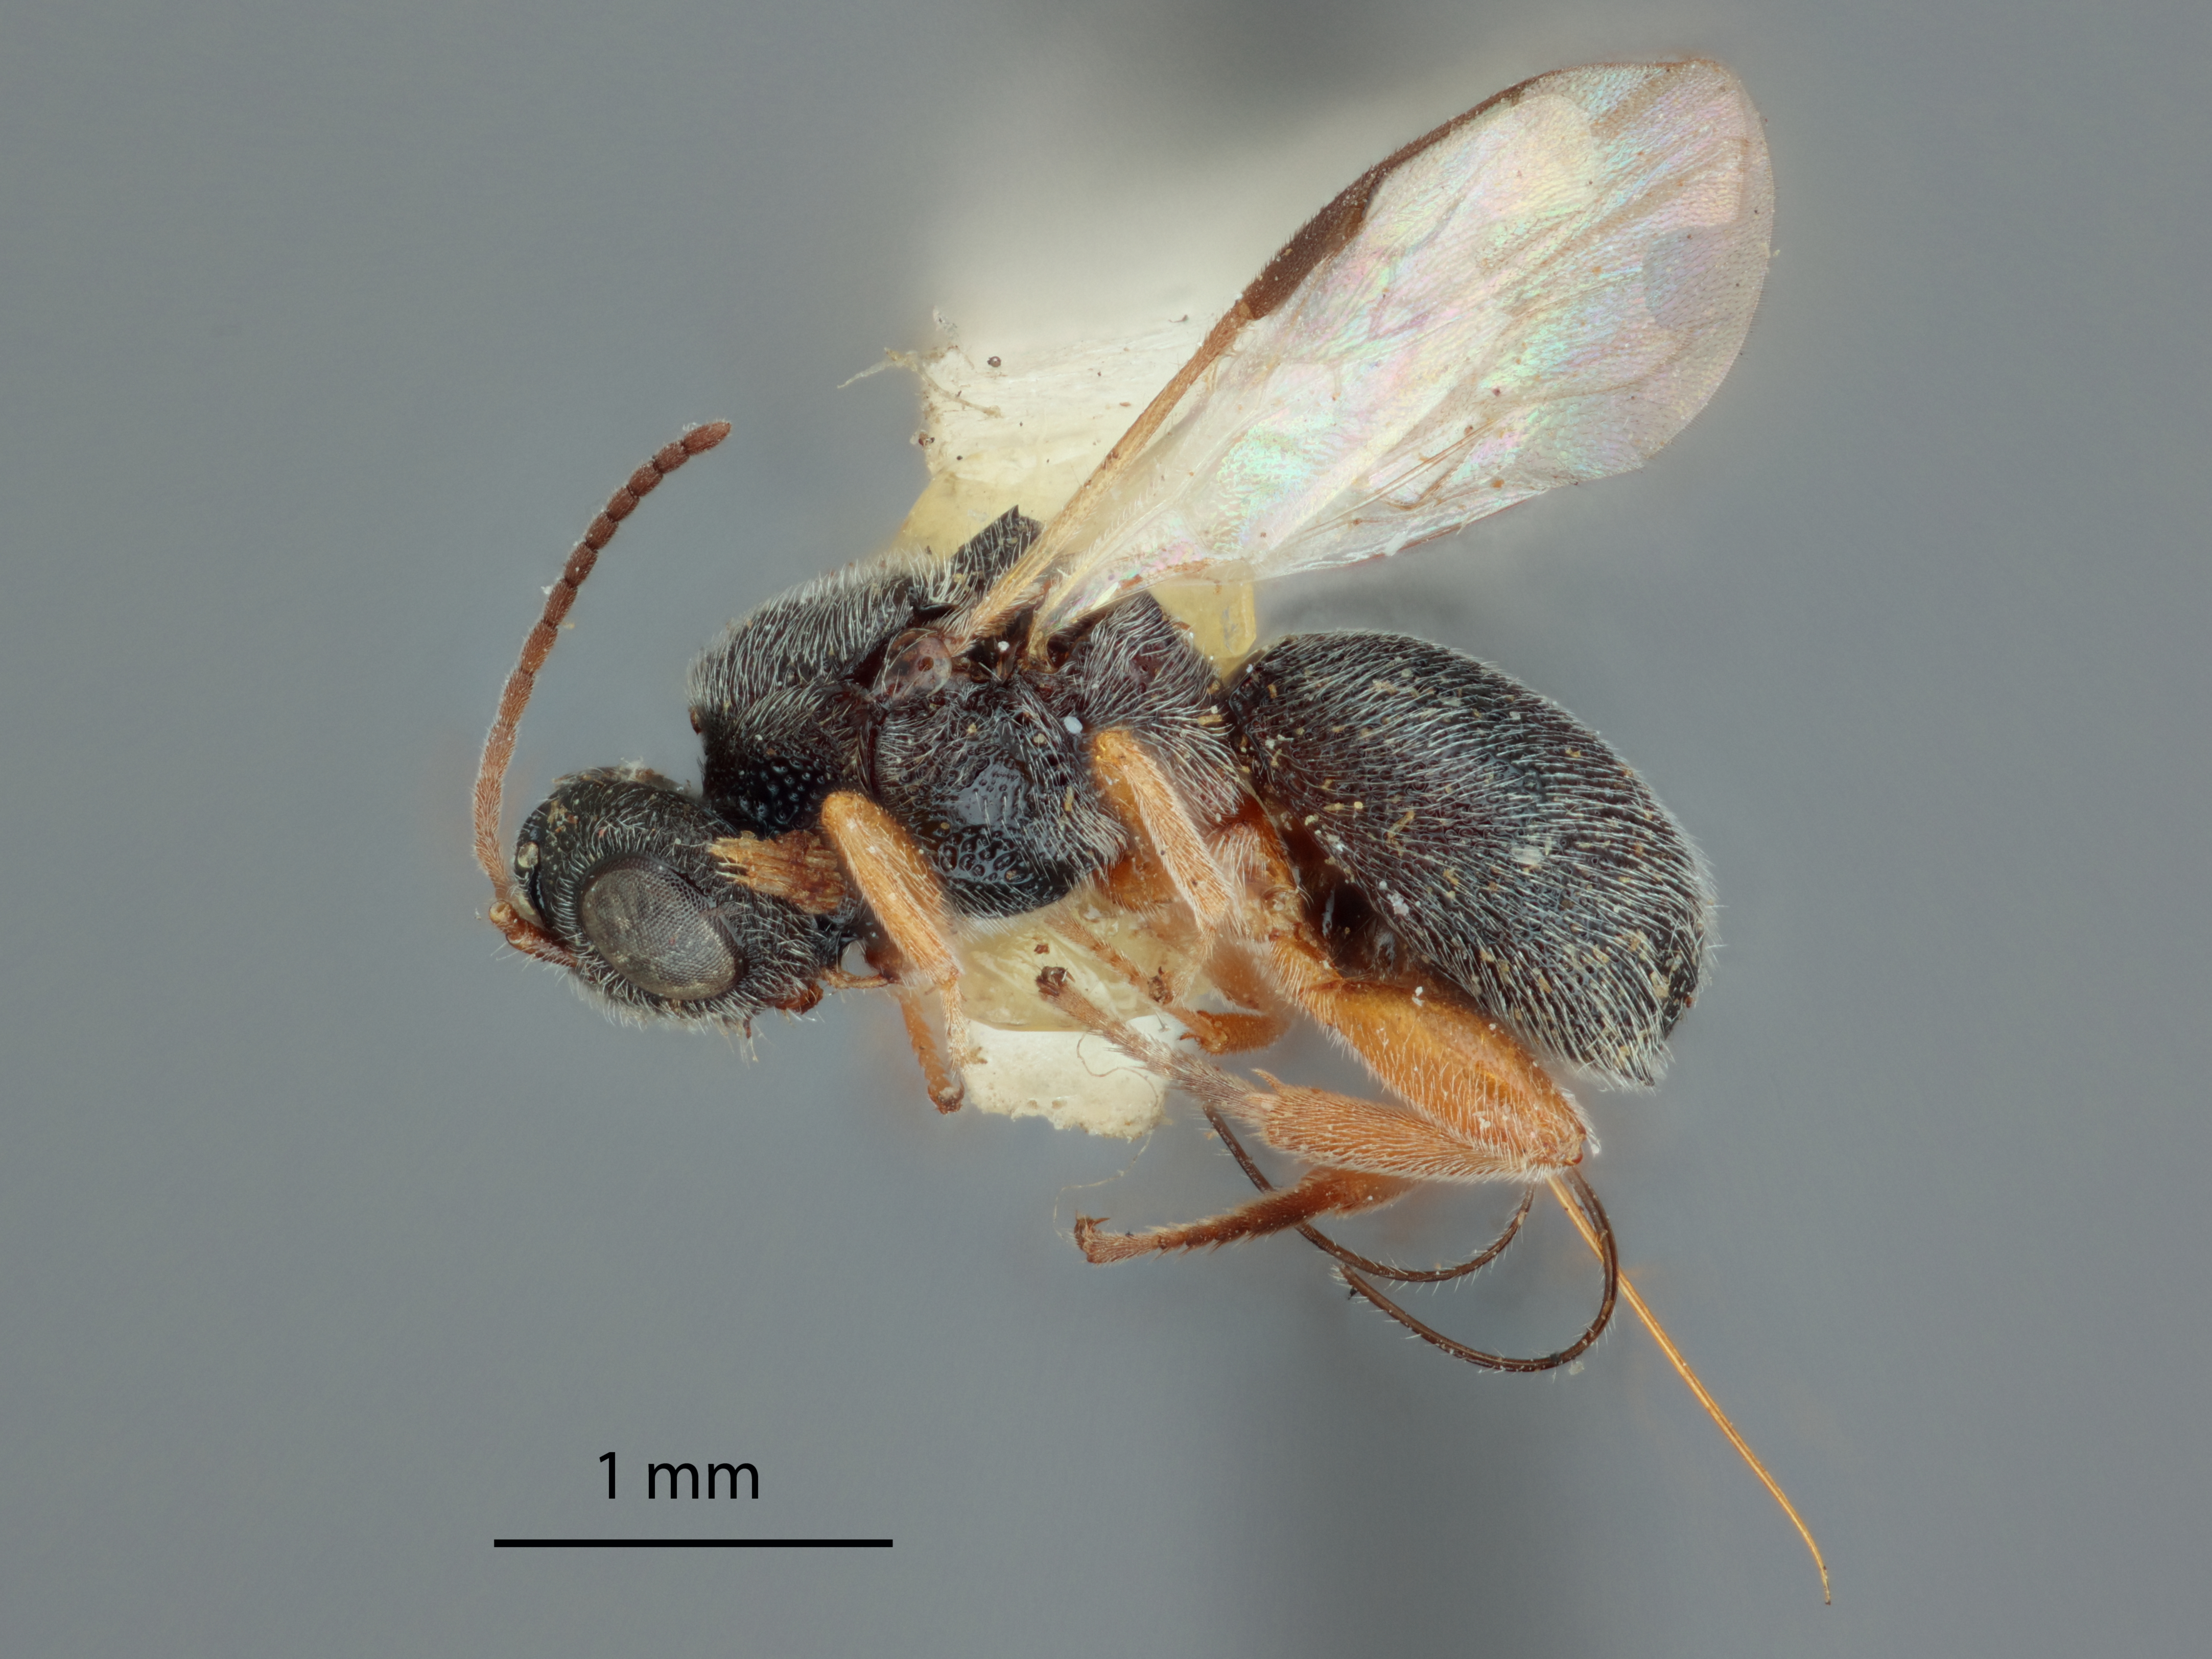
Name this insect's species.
Urosigalphus salsola
